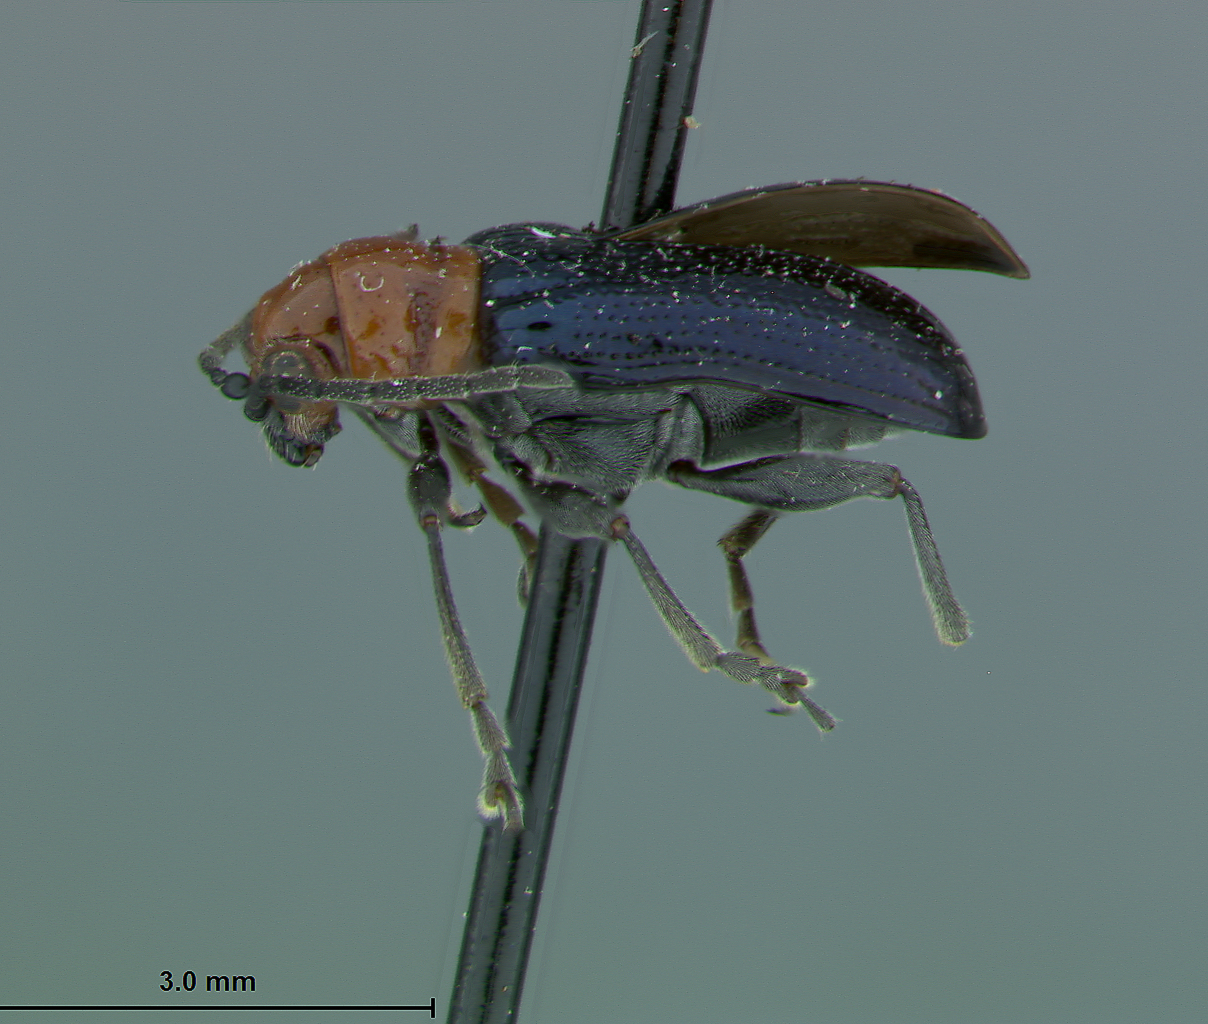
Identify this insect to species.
Lema pulchrula
